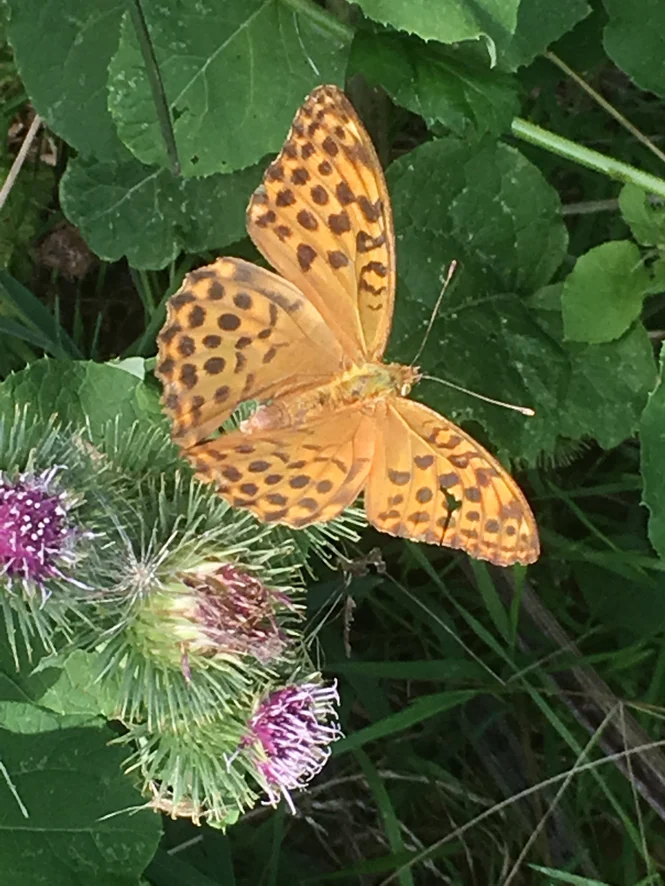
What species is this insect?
Argynnis paphia
